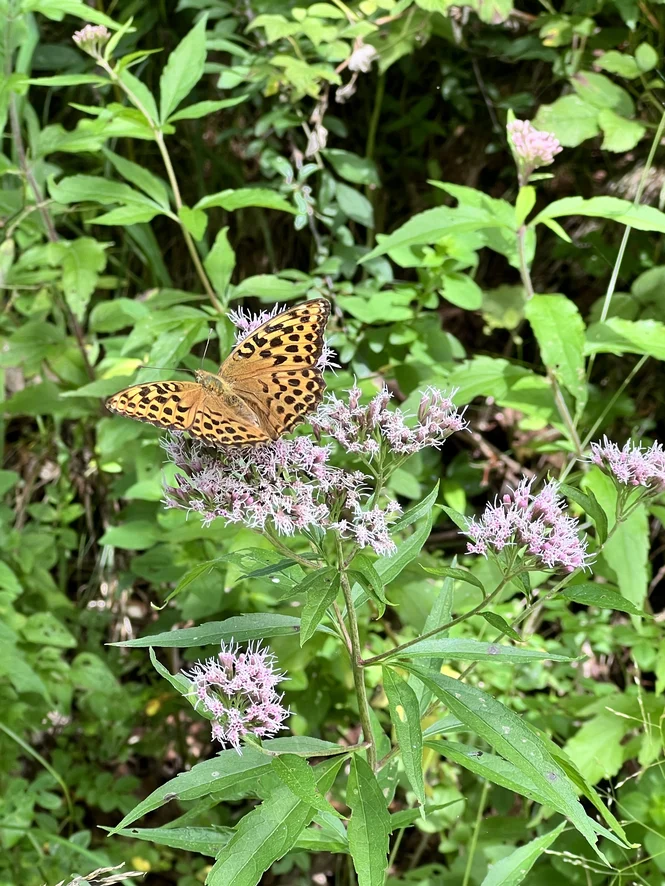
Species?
Argynnis paphia
